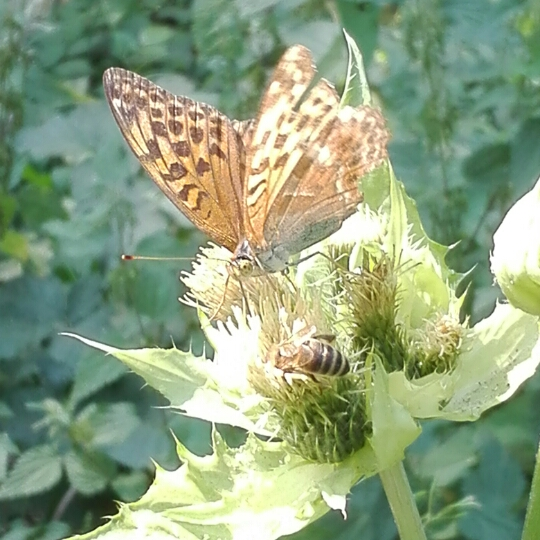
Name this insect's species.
Argynnis paphia
